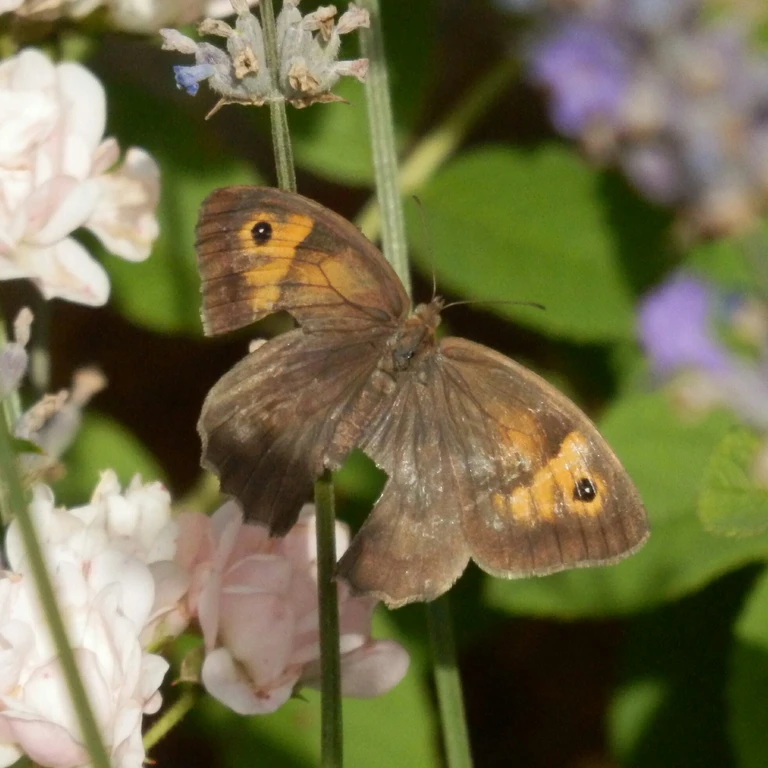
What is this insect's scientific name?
Maniola jurtina
